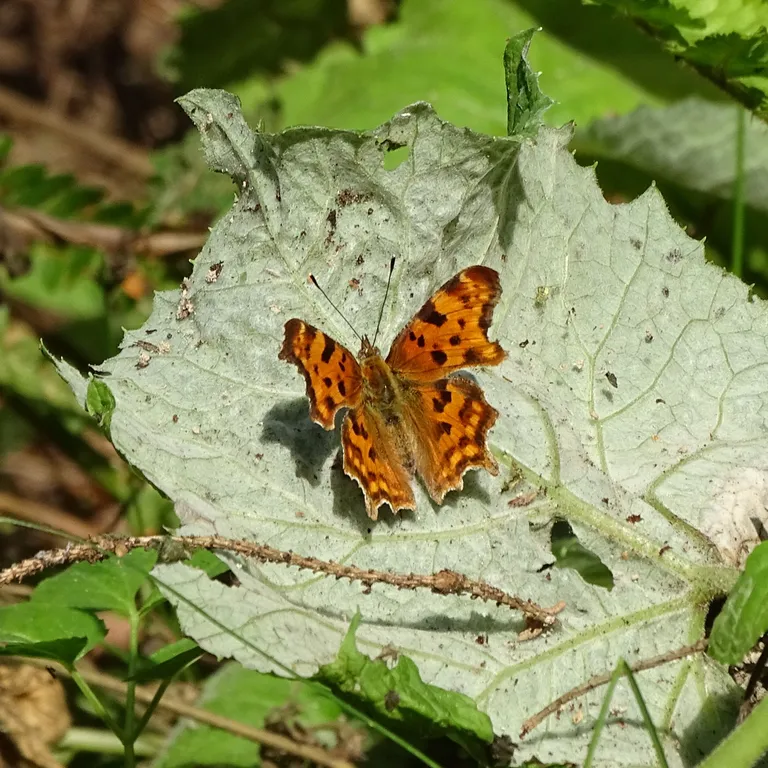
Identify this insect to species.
Polygonia c-album
